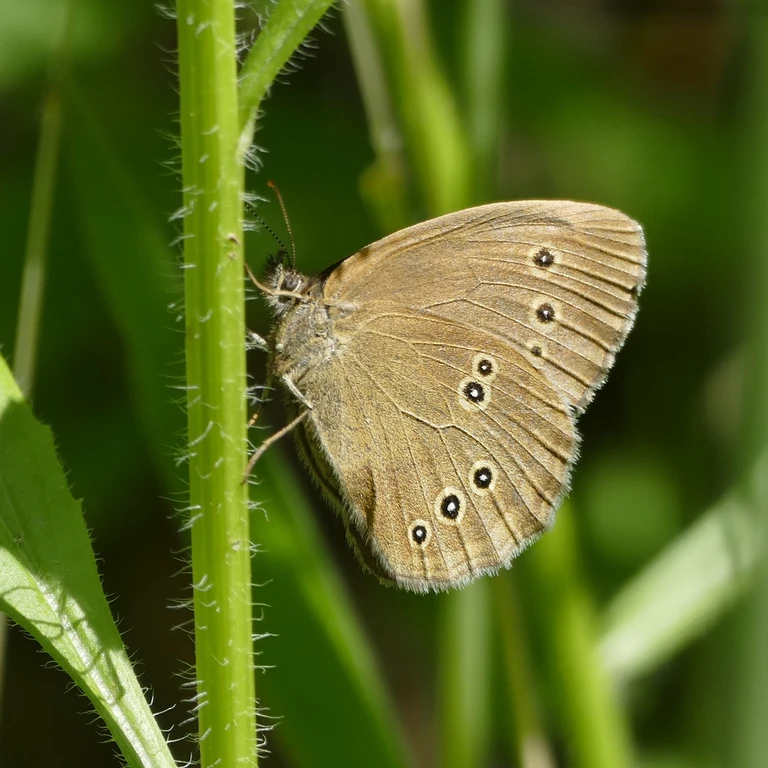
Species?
Aphantopus hyperantus
